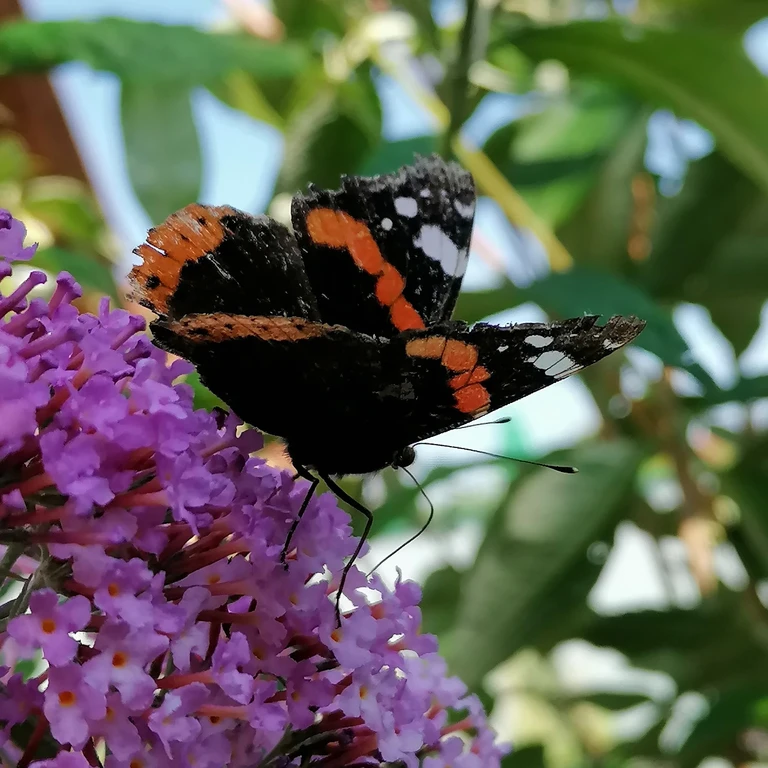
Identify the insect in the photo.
Vanessa atalanta
